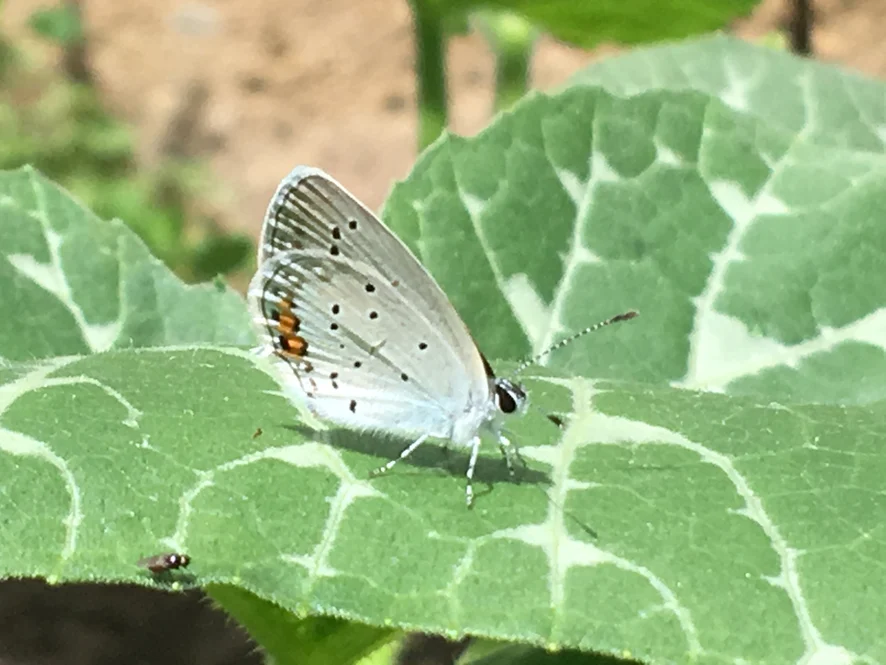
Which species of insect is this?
Cupido argiades (also Elkalyce argiades)
